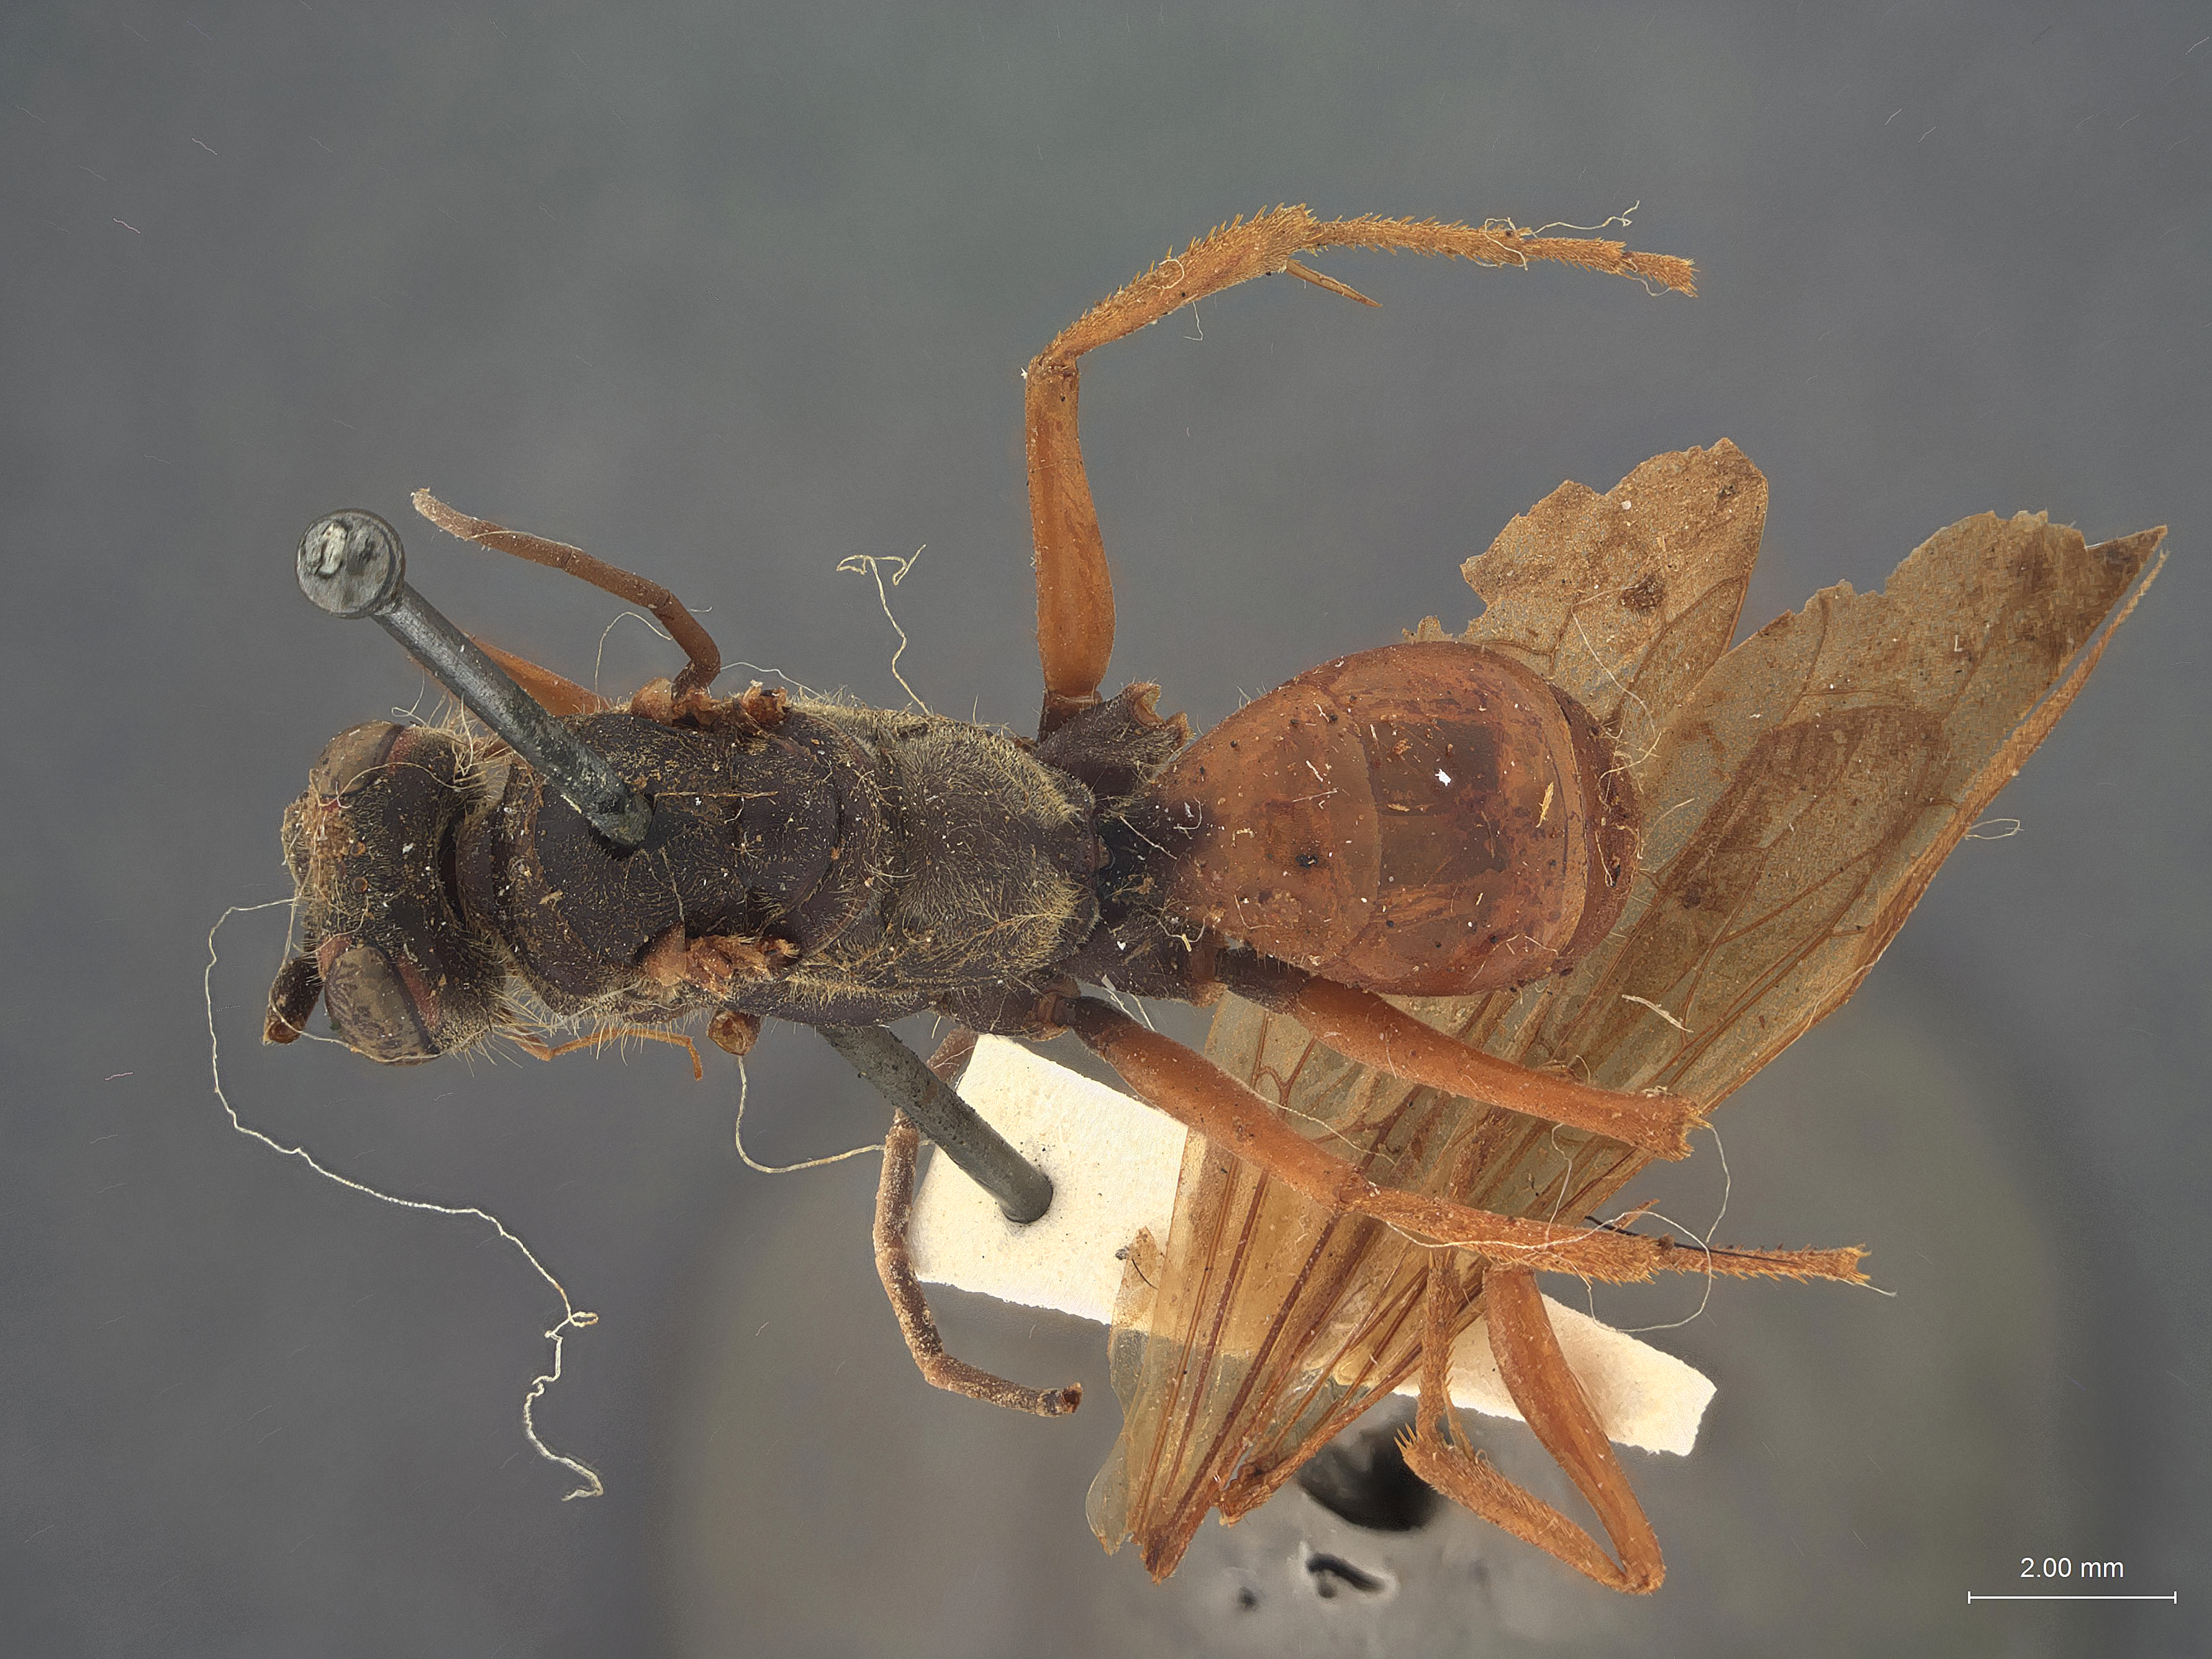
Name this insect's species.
Priocnessus caesius
